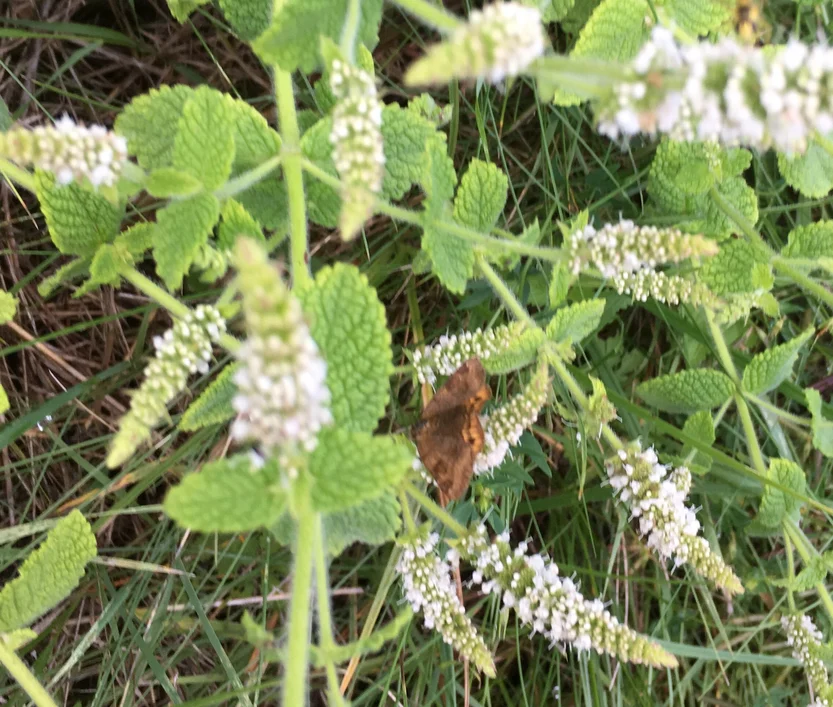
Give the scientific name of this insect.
Euclidia glyphica
